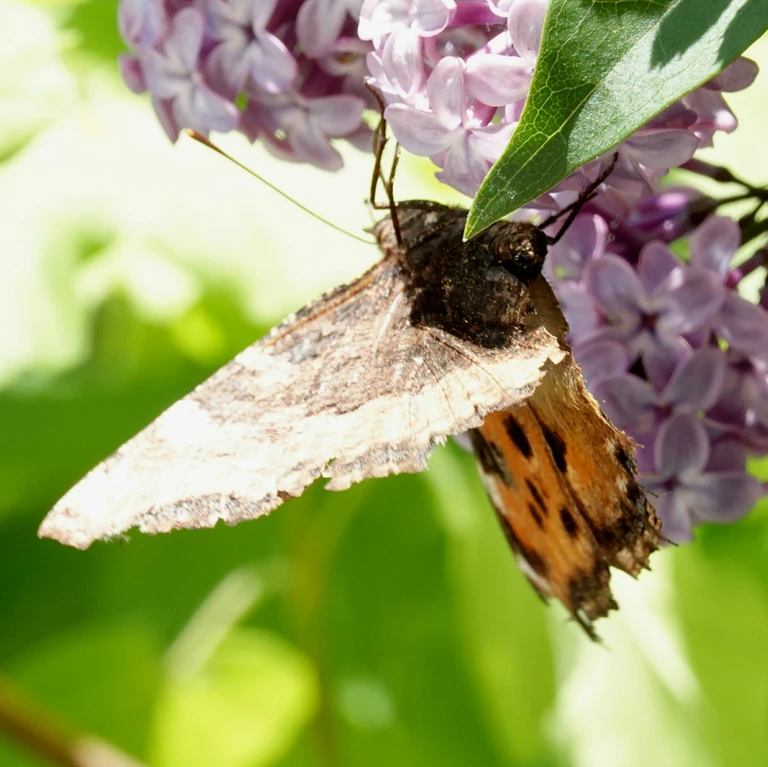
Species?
Nymphalis polychloros
